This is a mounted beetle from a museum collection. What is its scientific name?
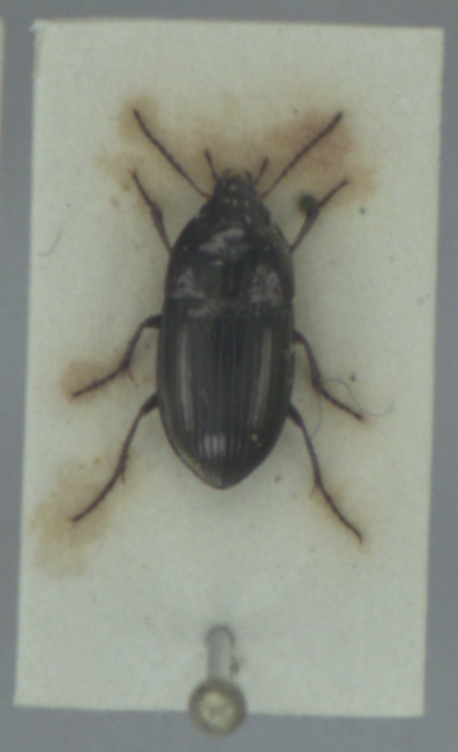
Amara communis
